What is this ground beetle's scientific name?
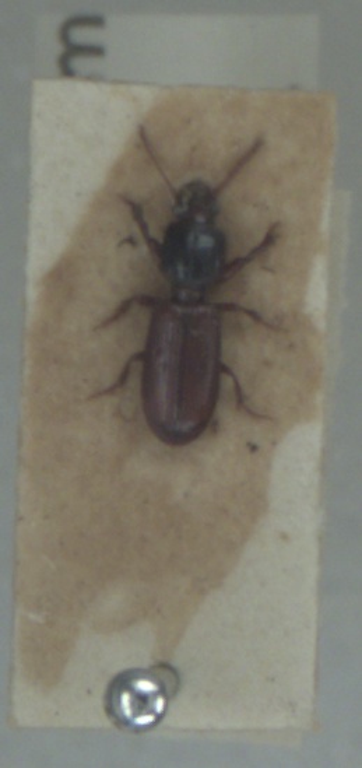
Clivina collaris
